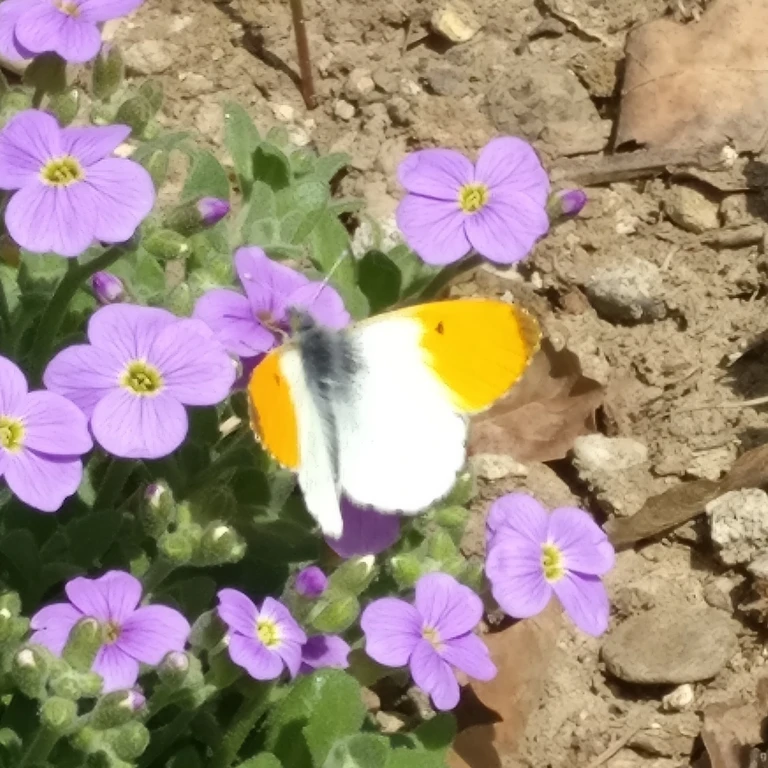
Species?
Anthocharis cardamines
